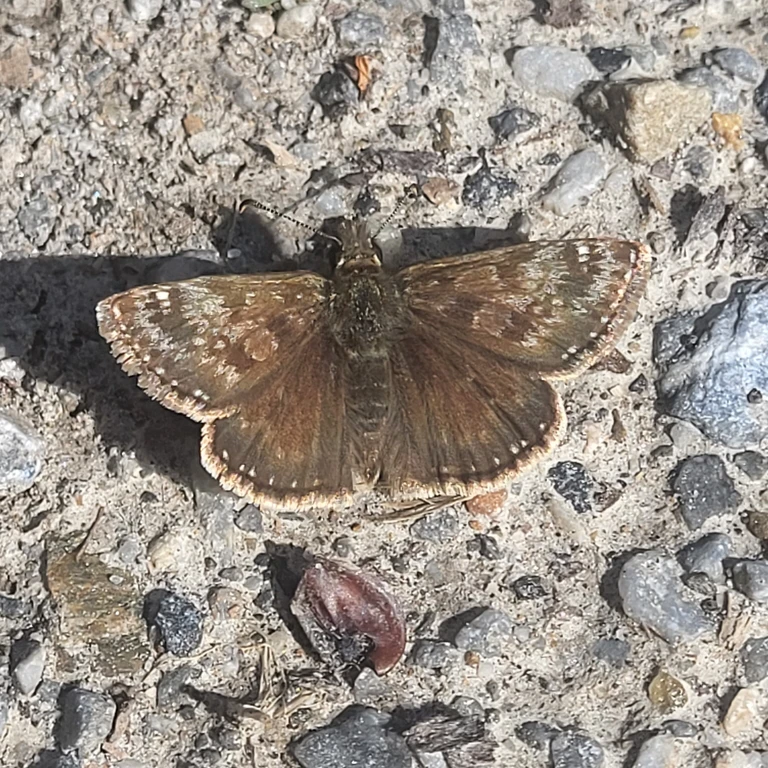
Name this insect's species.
Erynnis tages
